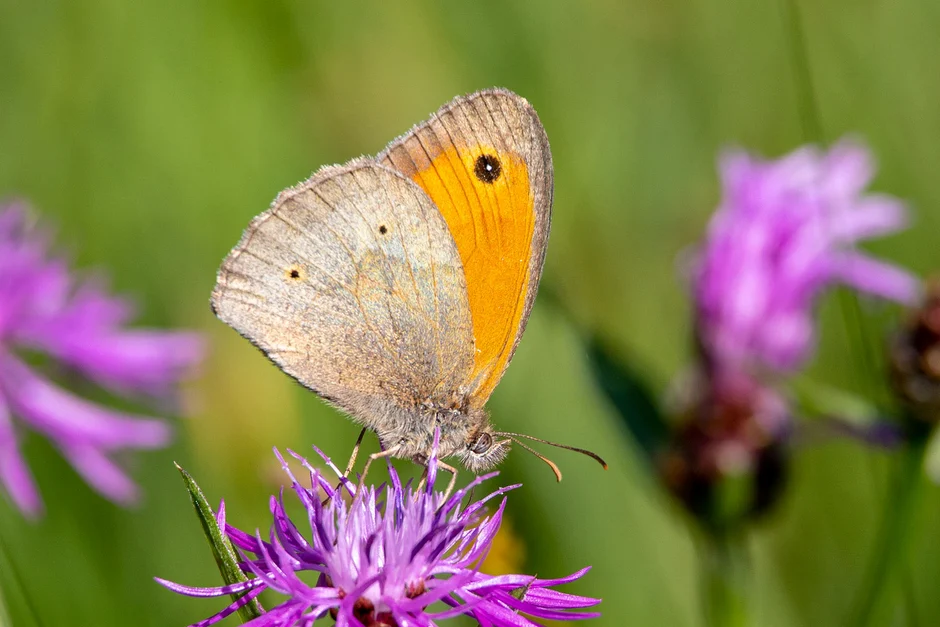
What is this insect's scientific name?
Maniola jurtina
